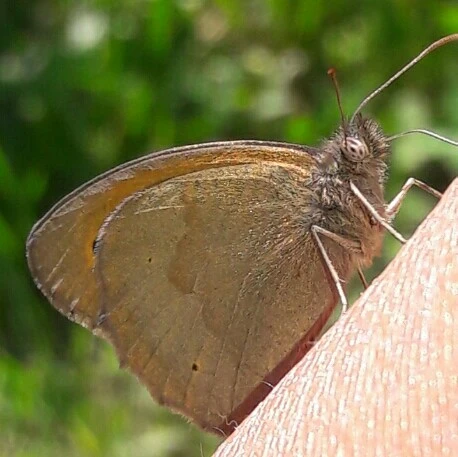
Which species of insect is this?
Maniola jurtina
